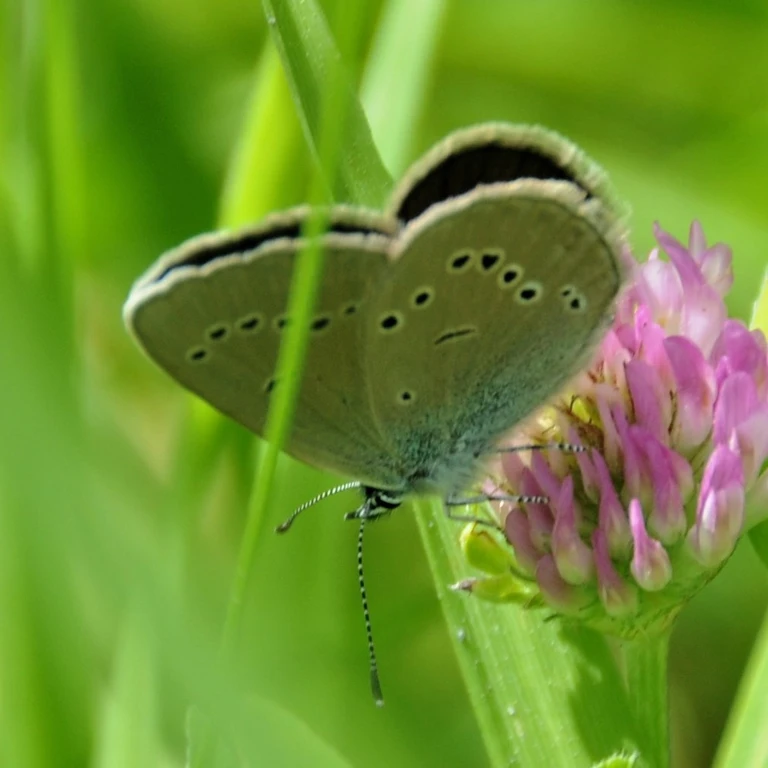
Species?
Cyaniris semiargus
